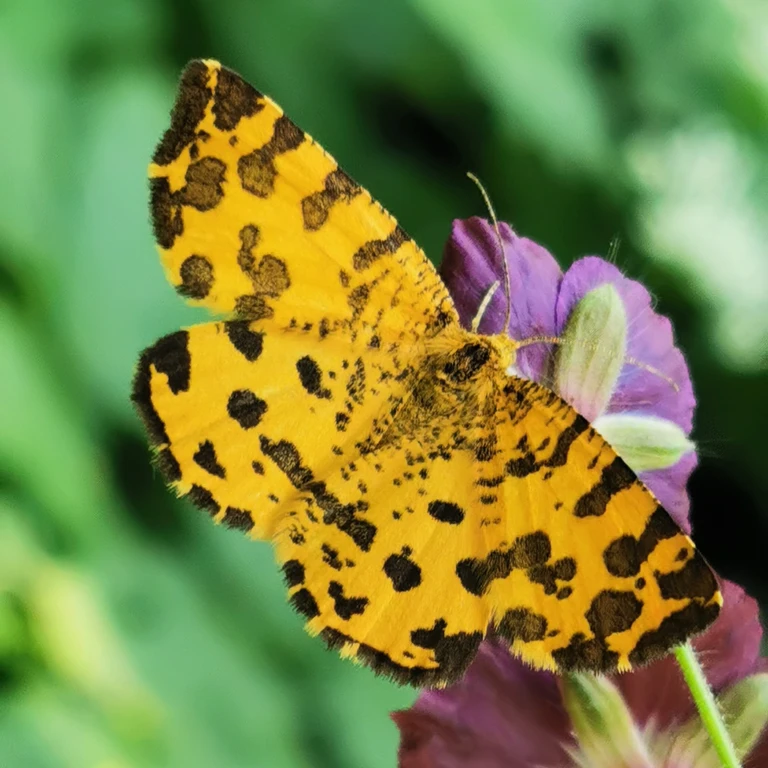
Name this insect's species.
Pseudopanthera macularia
